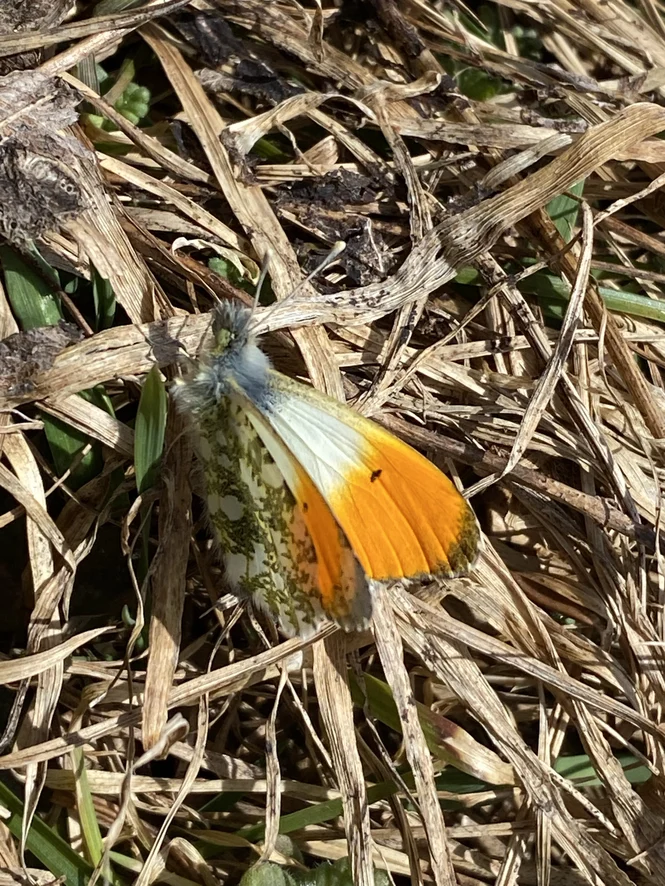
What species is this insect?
Anthocharis cardamines
